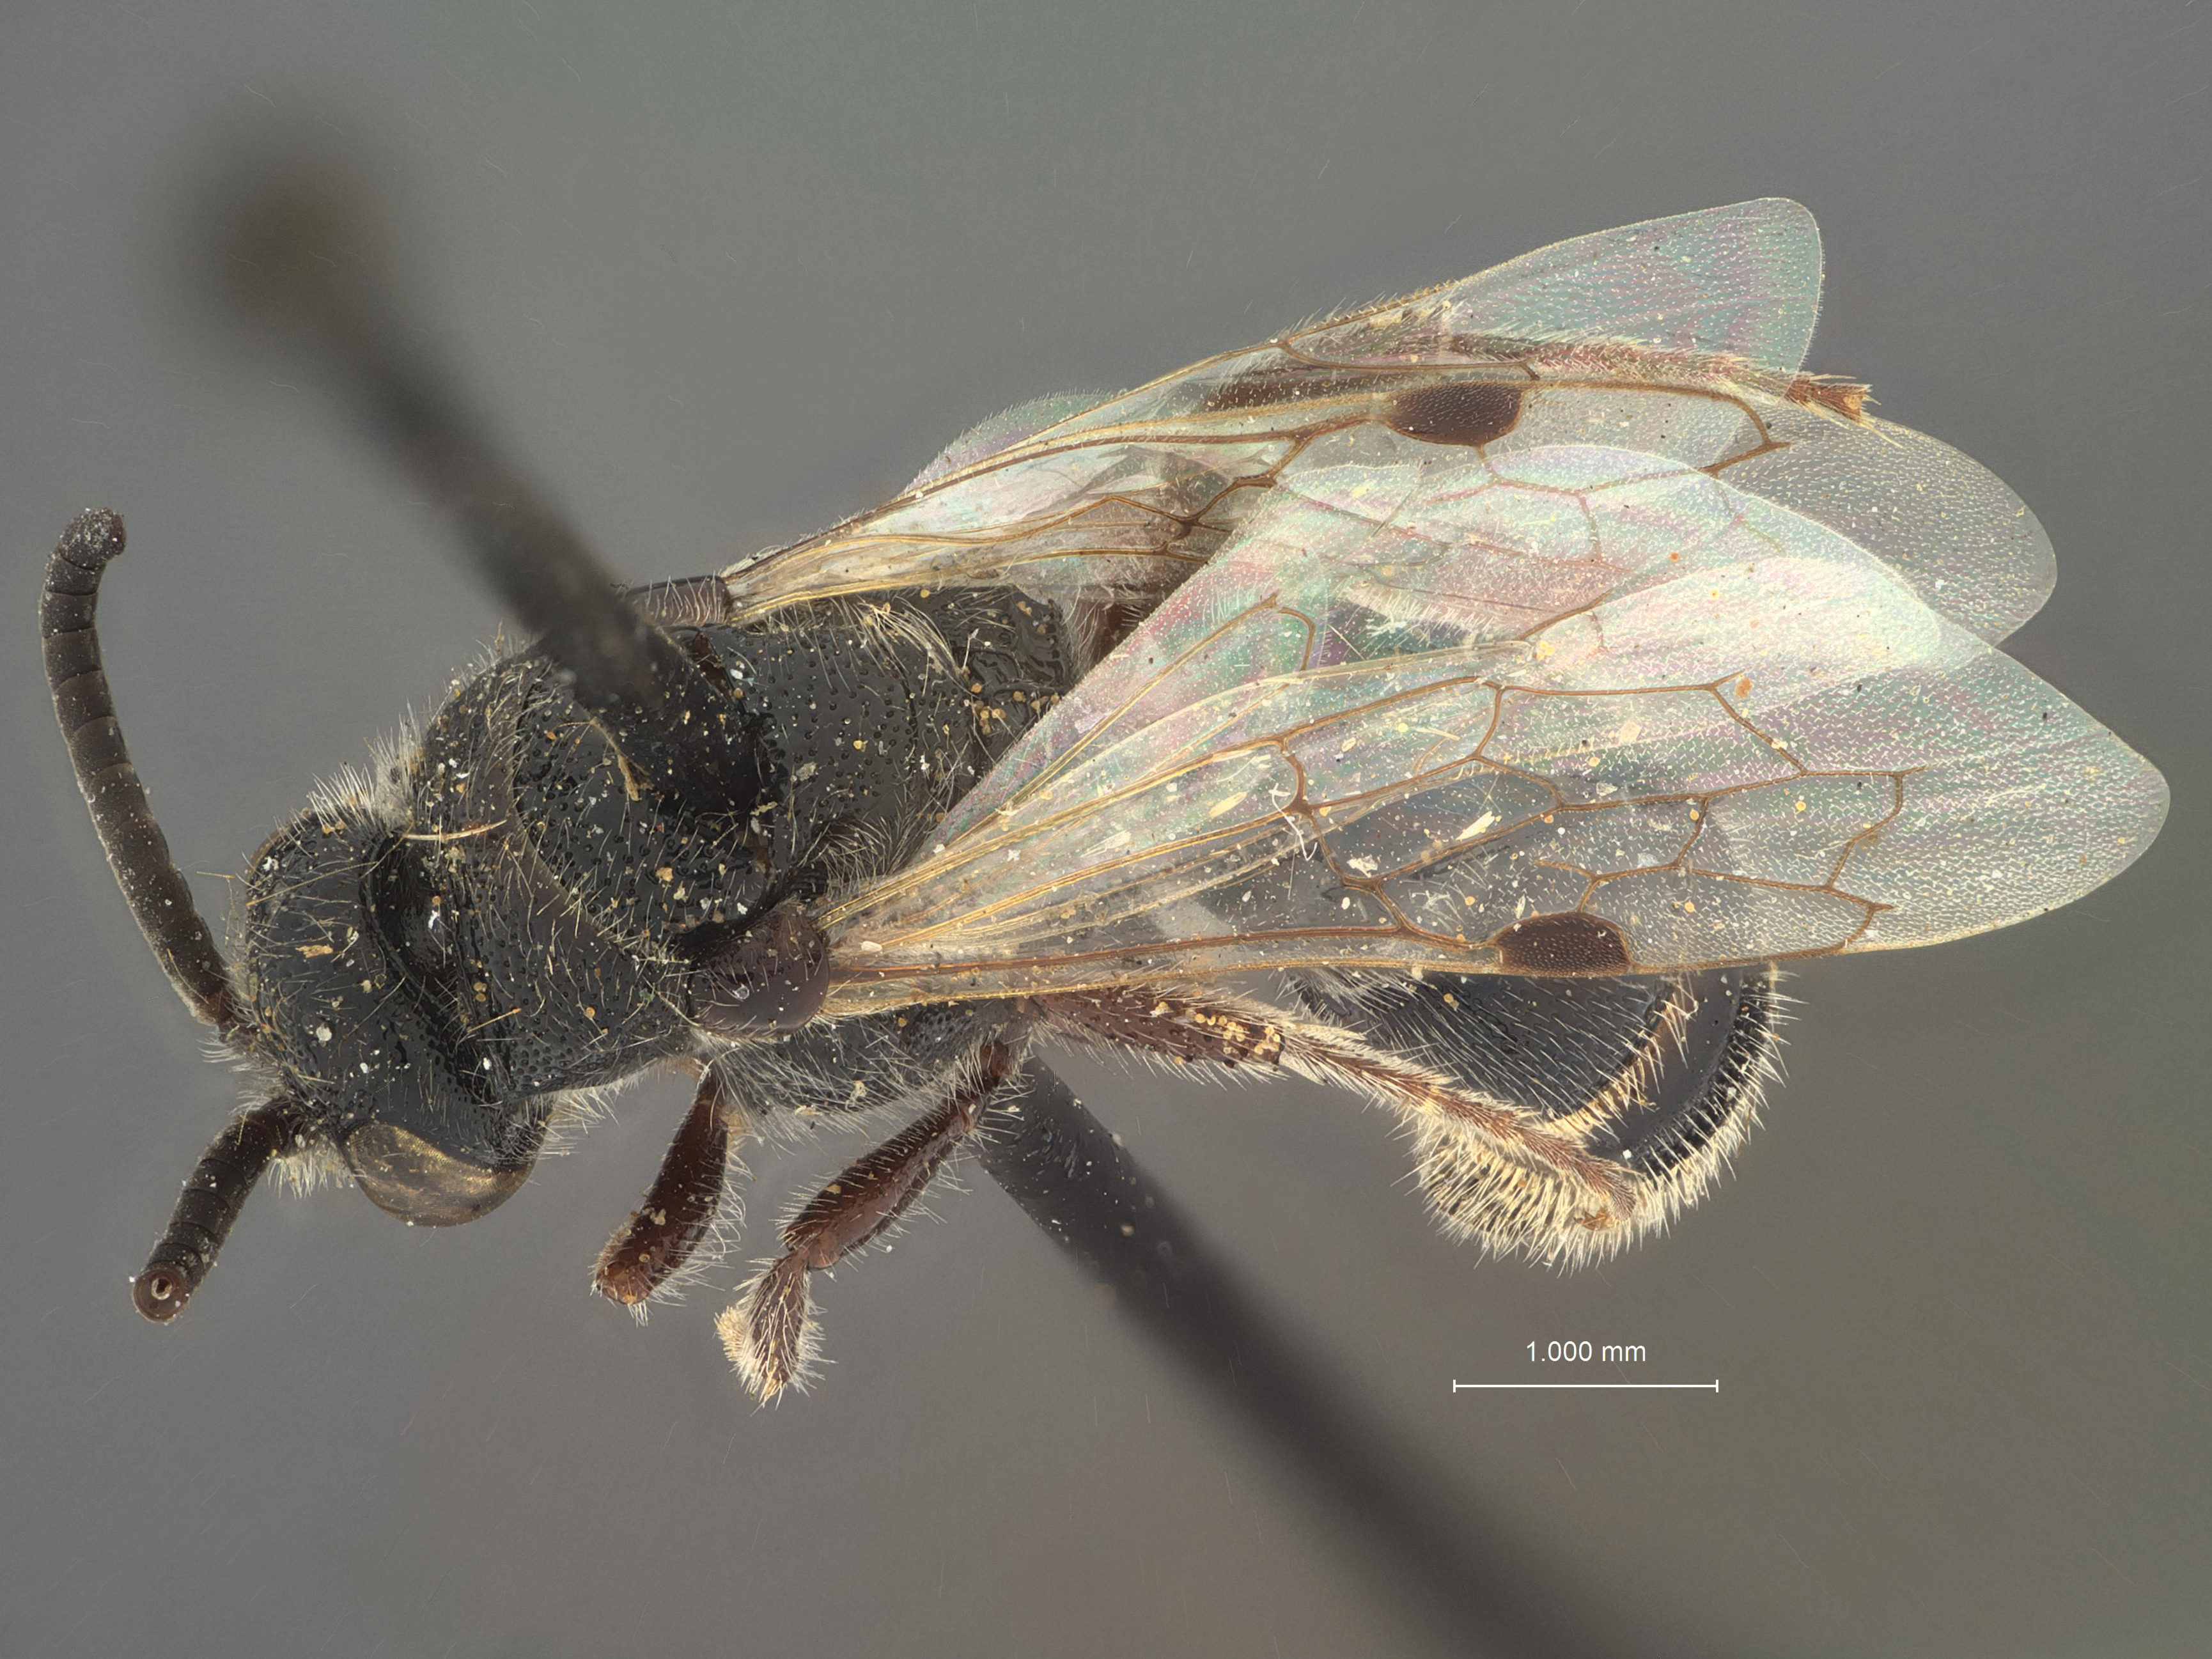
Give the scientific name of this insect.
Paratiphia bridwelli
